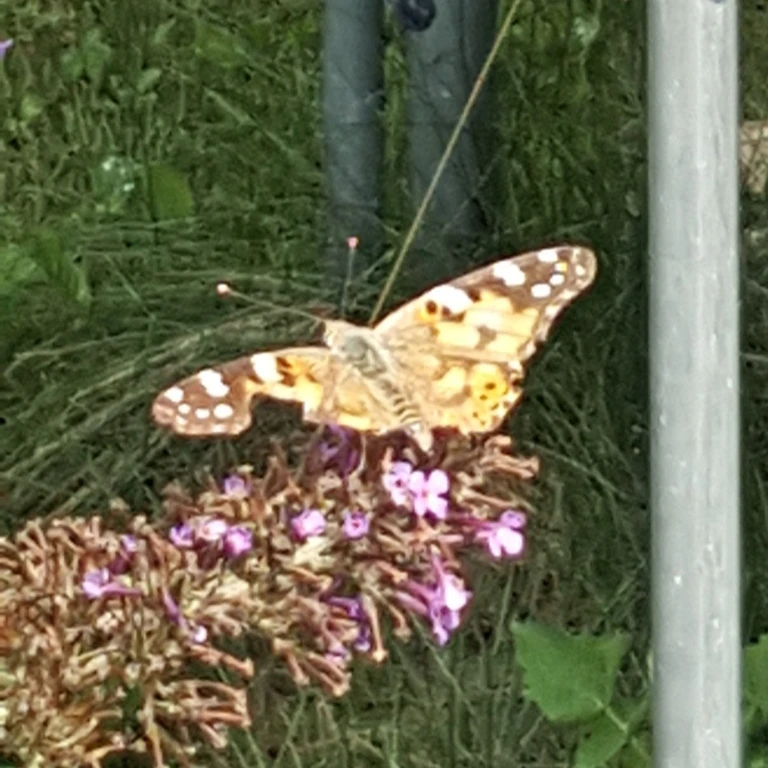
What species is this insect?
Vanessa cardui
